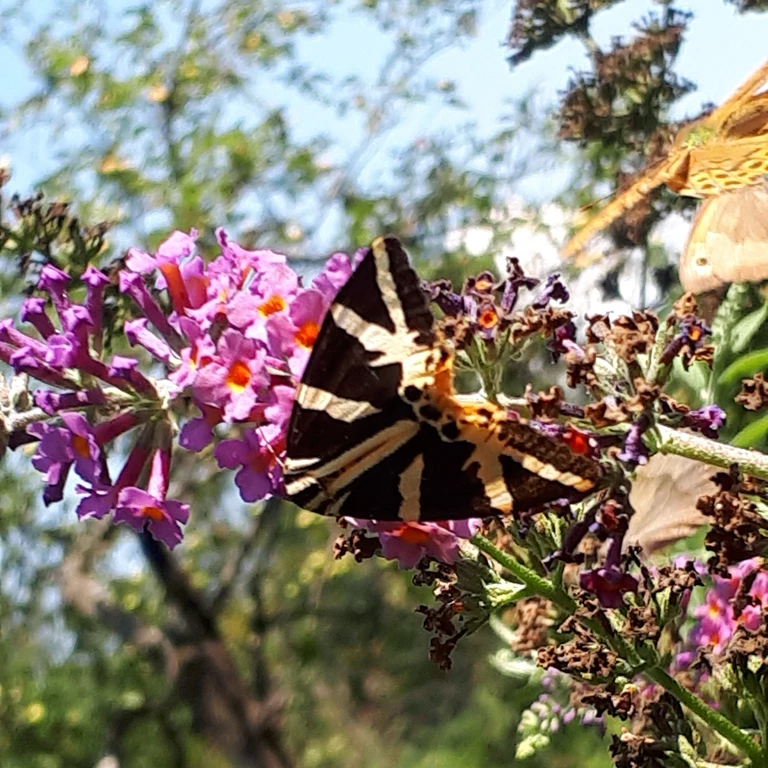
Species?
Euplagia quadripunctaria
